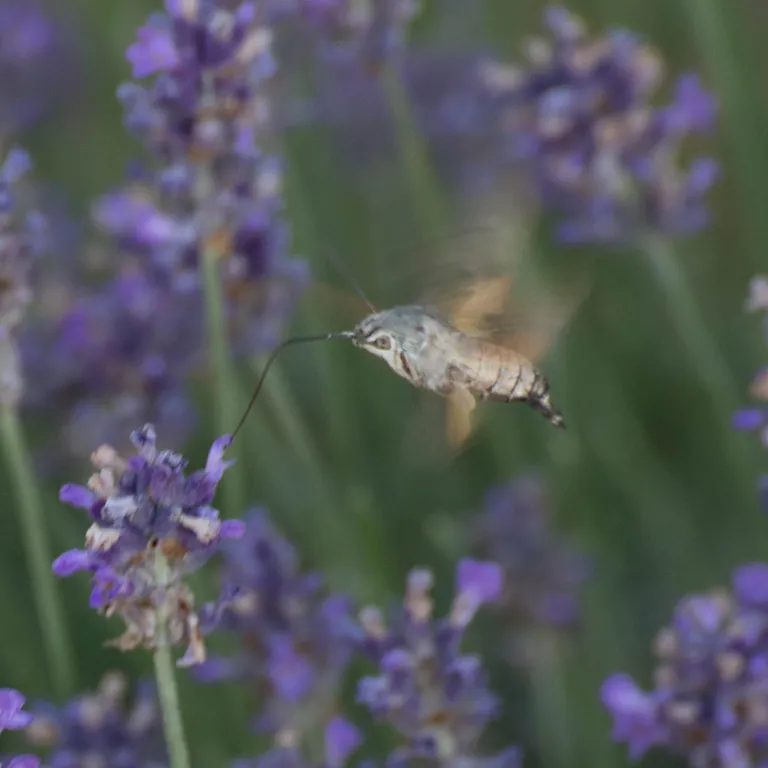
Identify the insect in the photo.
Macroglossum stellatarum
